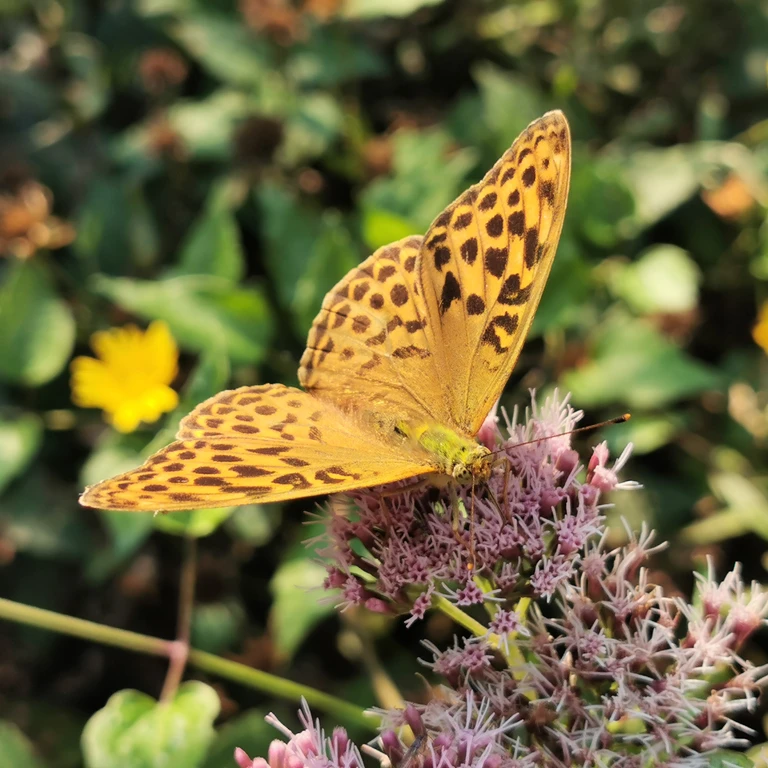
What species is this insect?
Argynnis paphia
